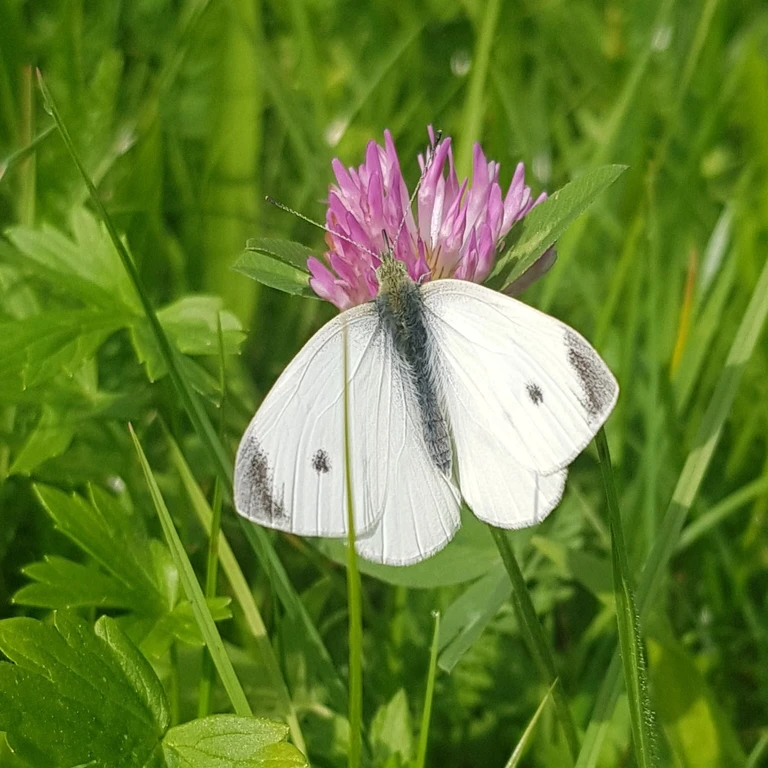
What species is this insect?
Pieris rapae
